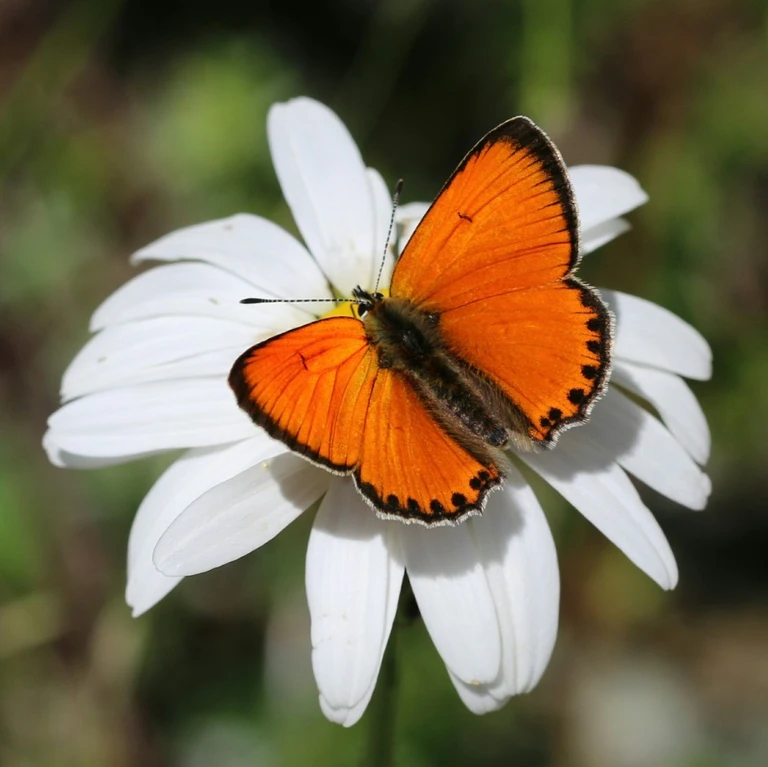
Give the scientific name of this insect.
Lycaena virgaureae
